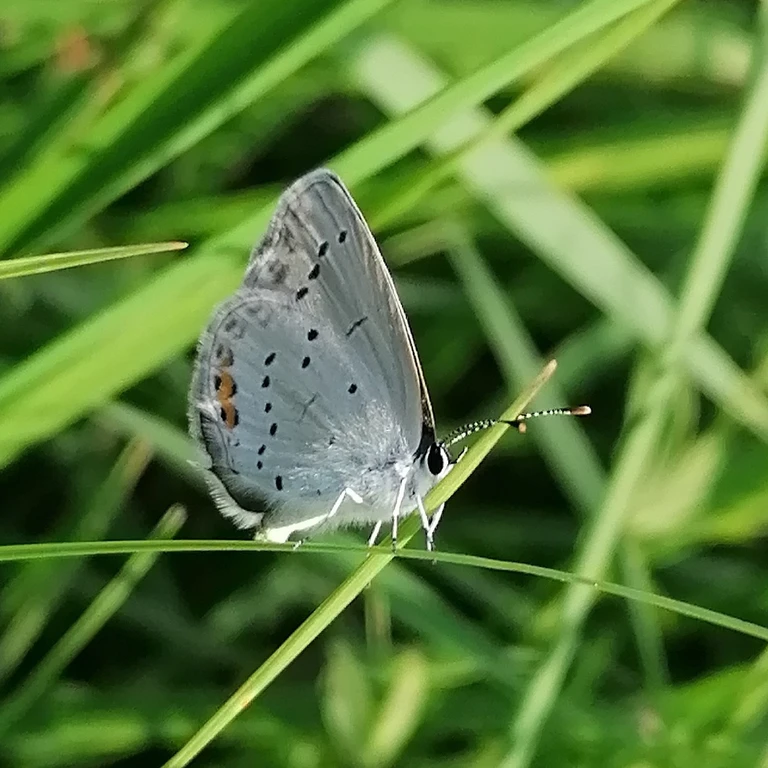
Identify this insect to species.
Cupido argiades (also Elkalyce argiades)
